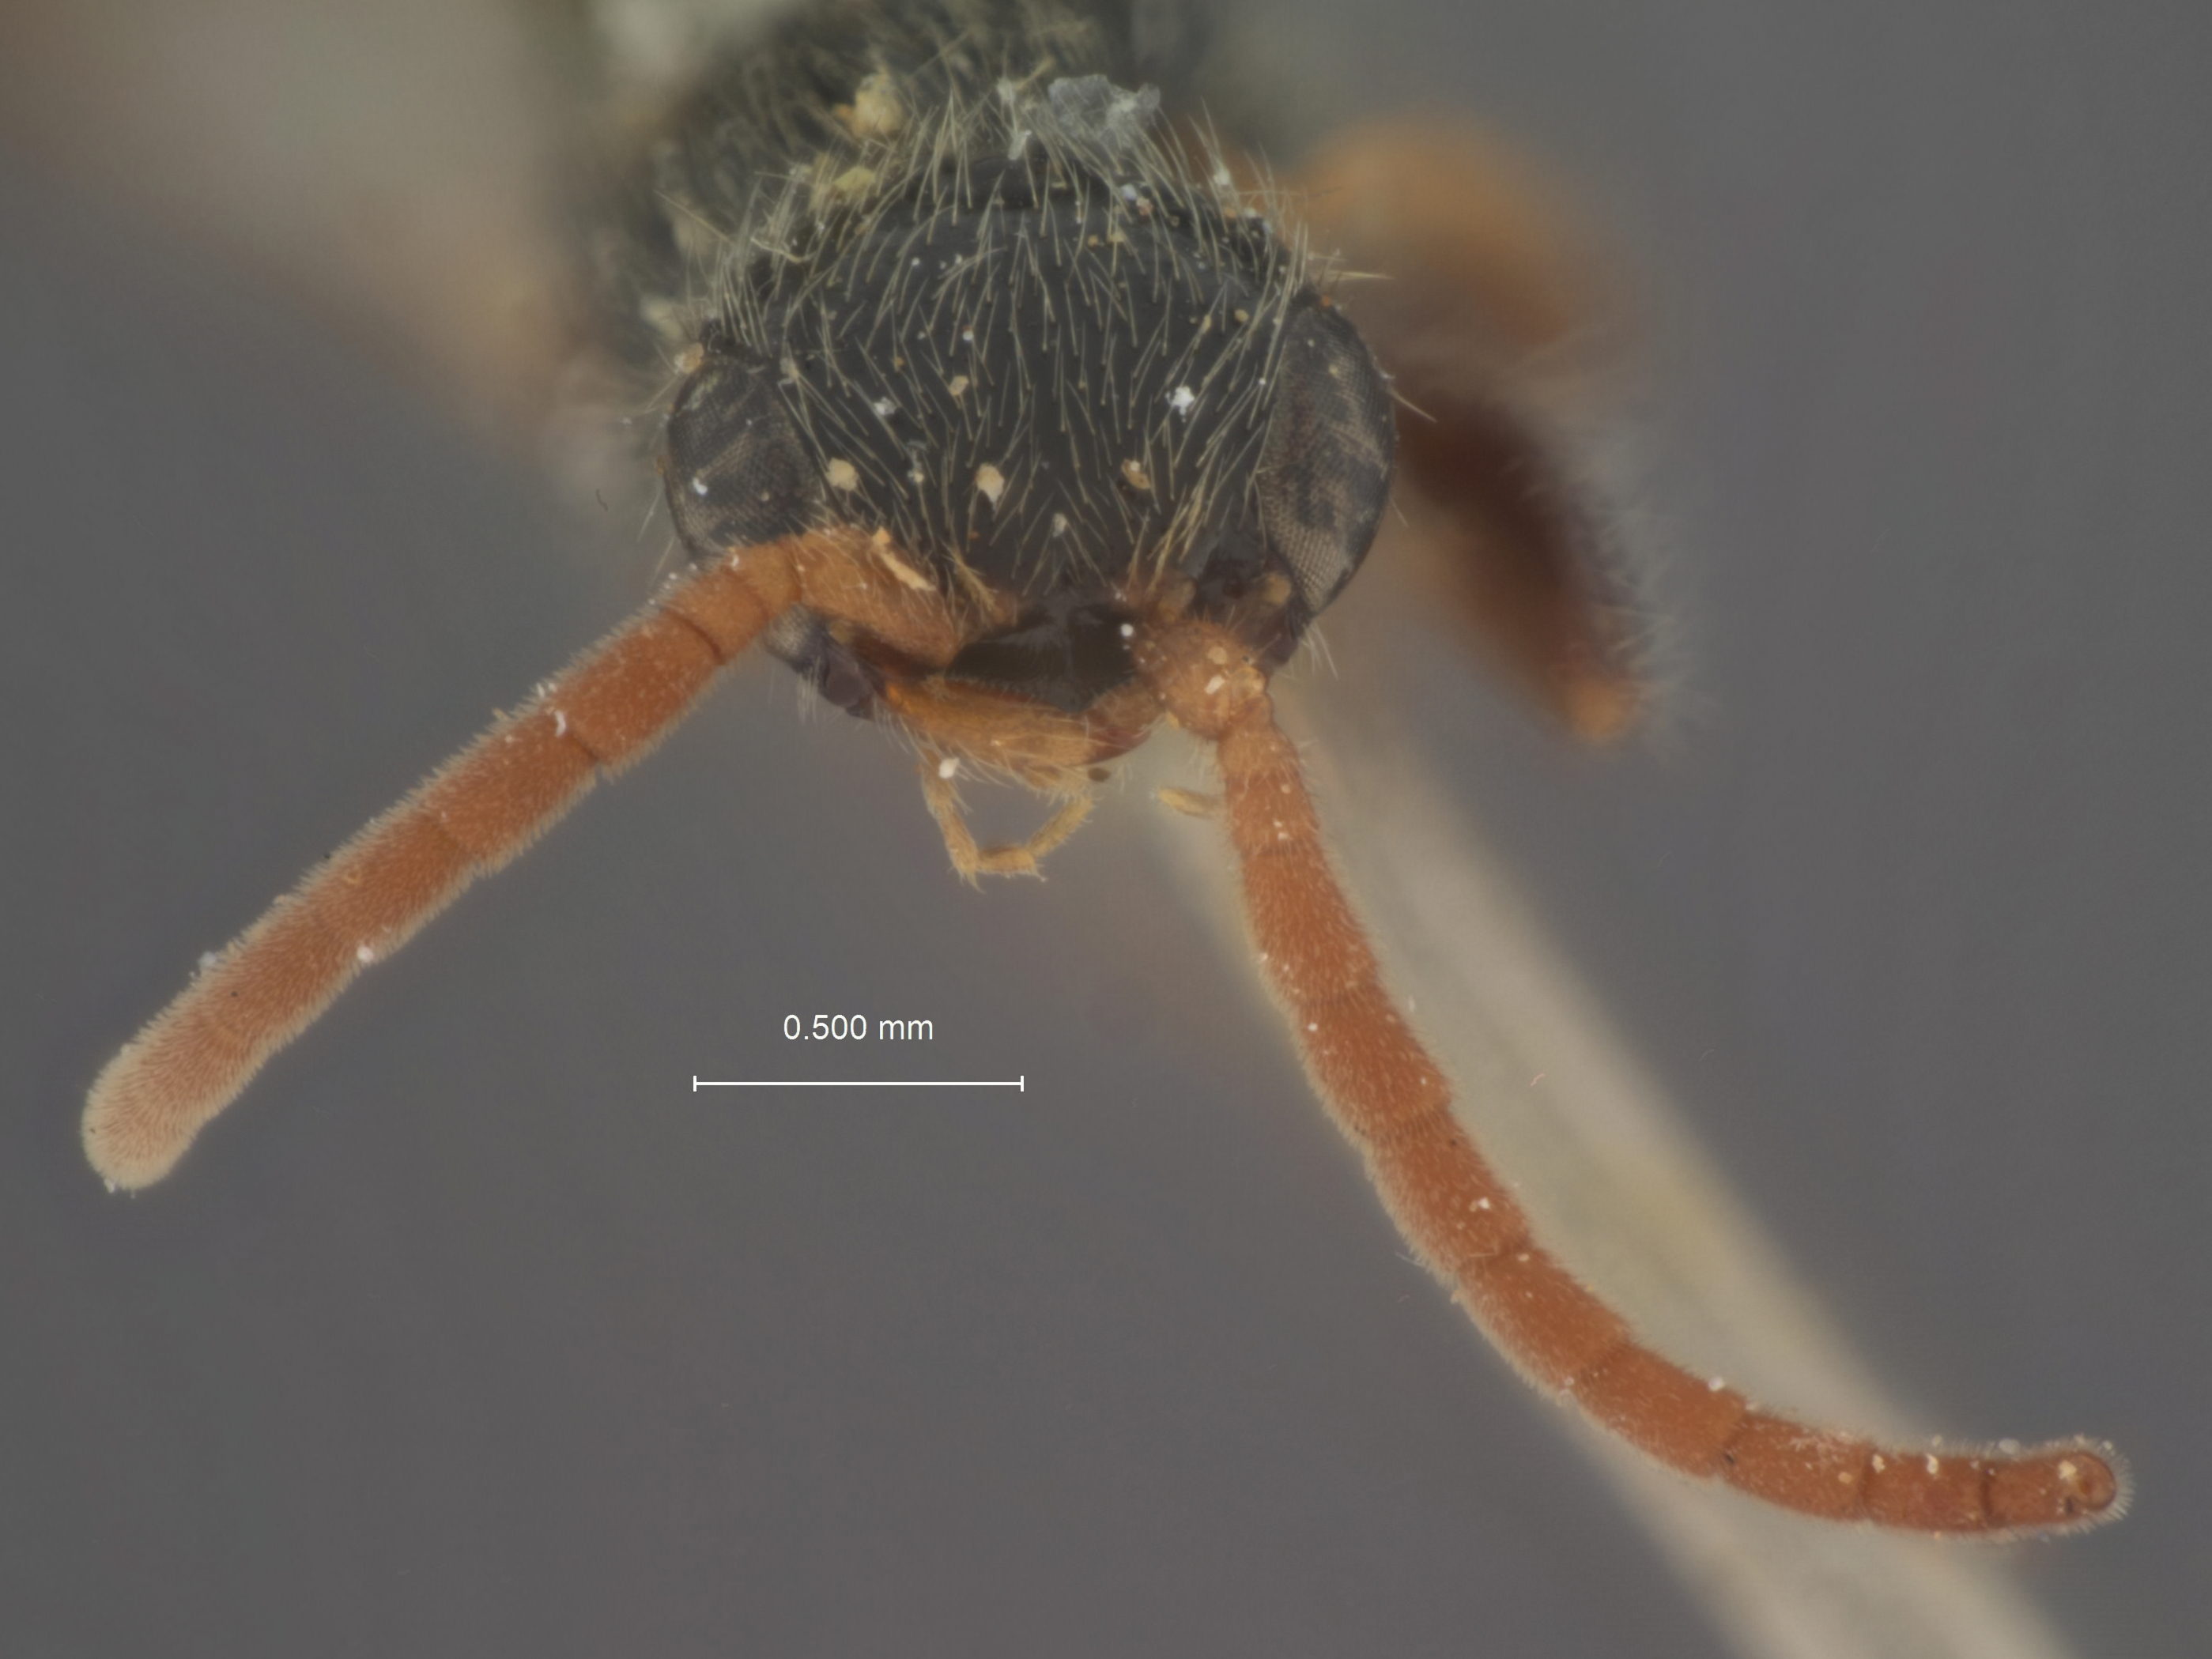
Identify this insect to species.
Epyris politiceps
